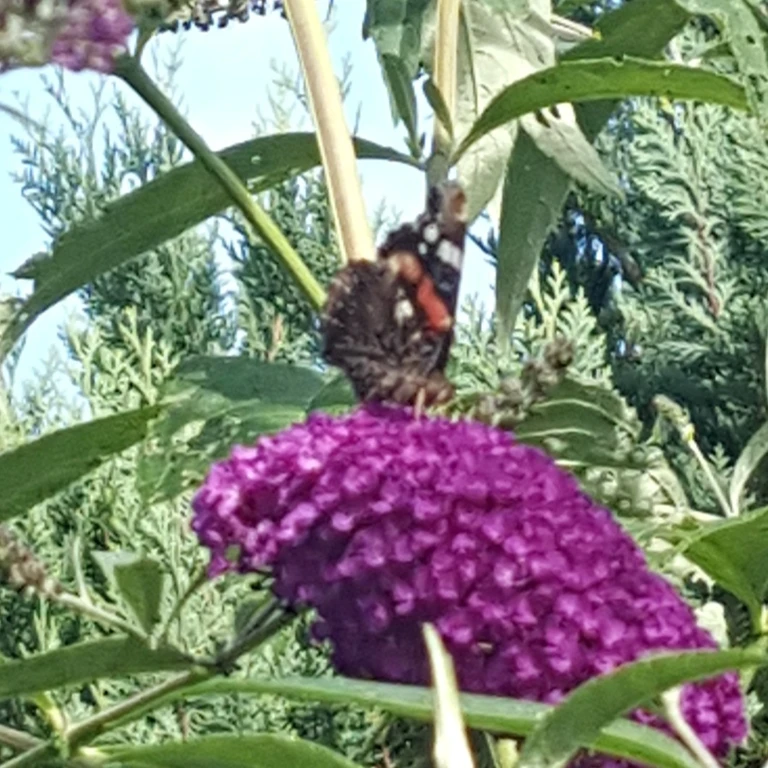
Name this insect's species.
Vanessa atalanta
